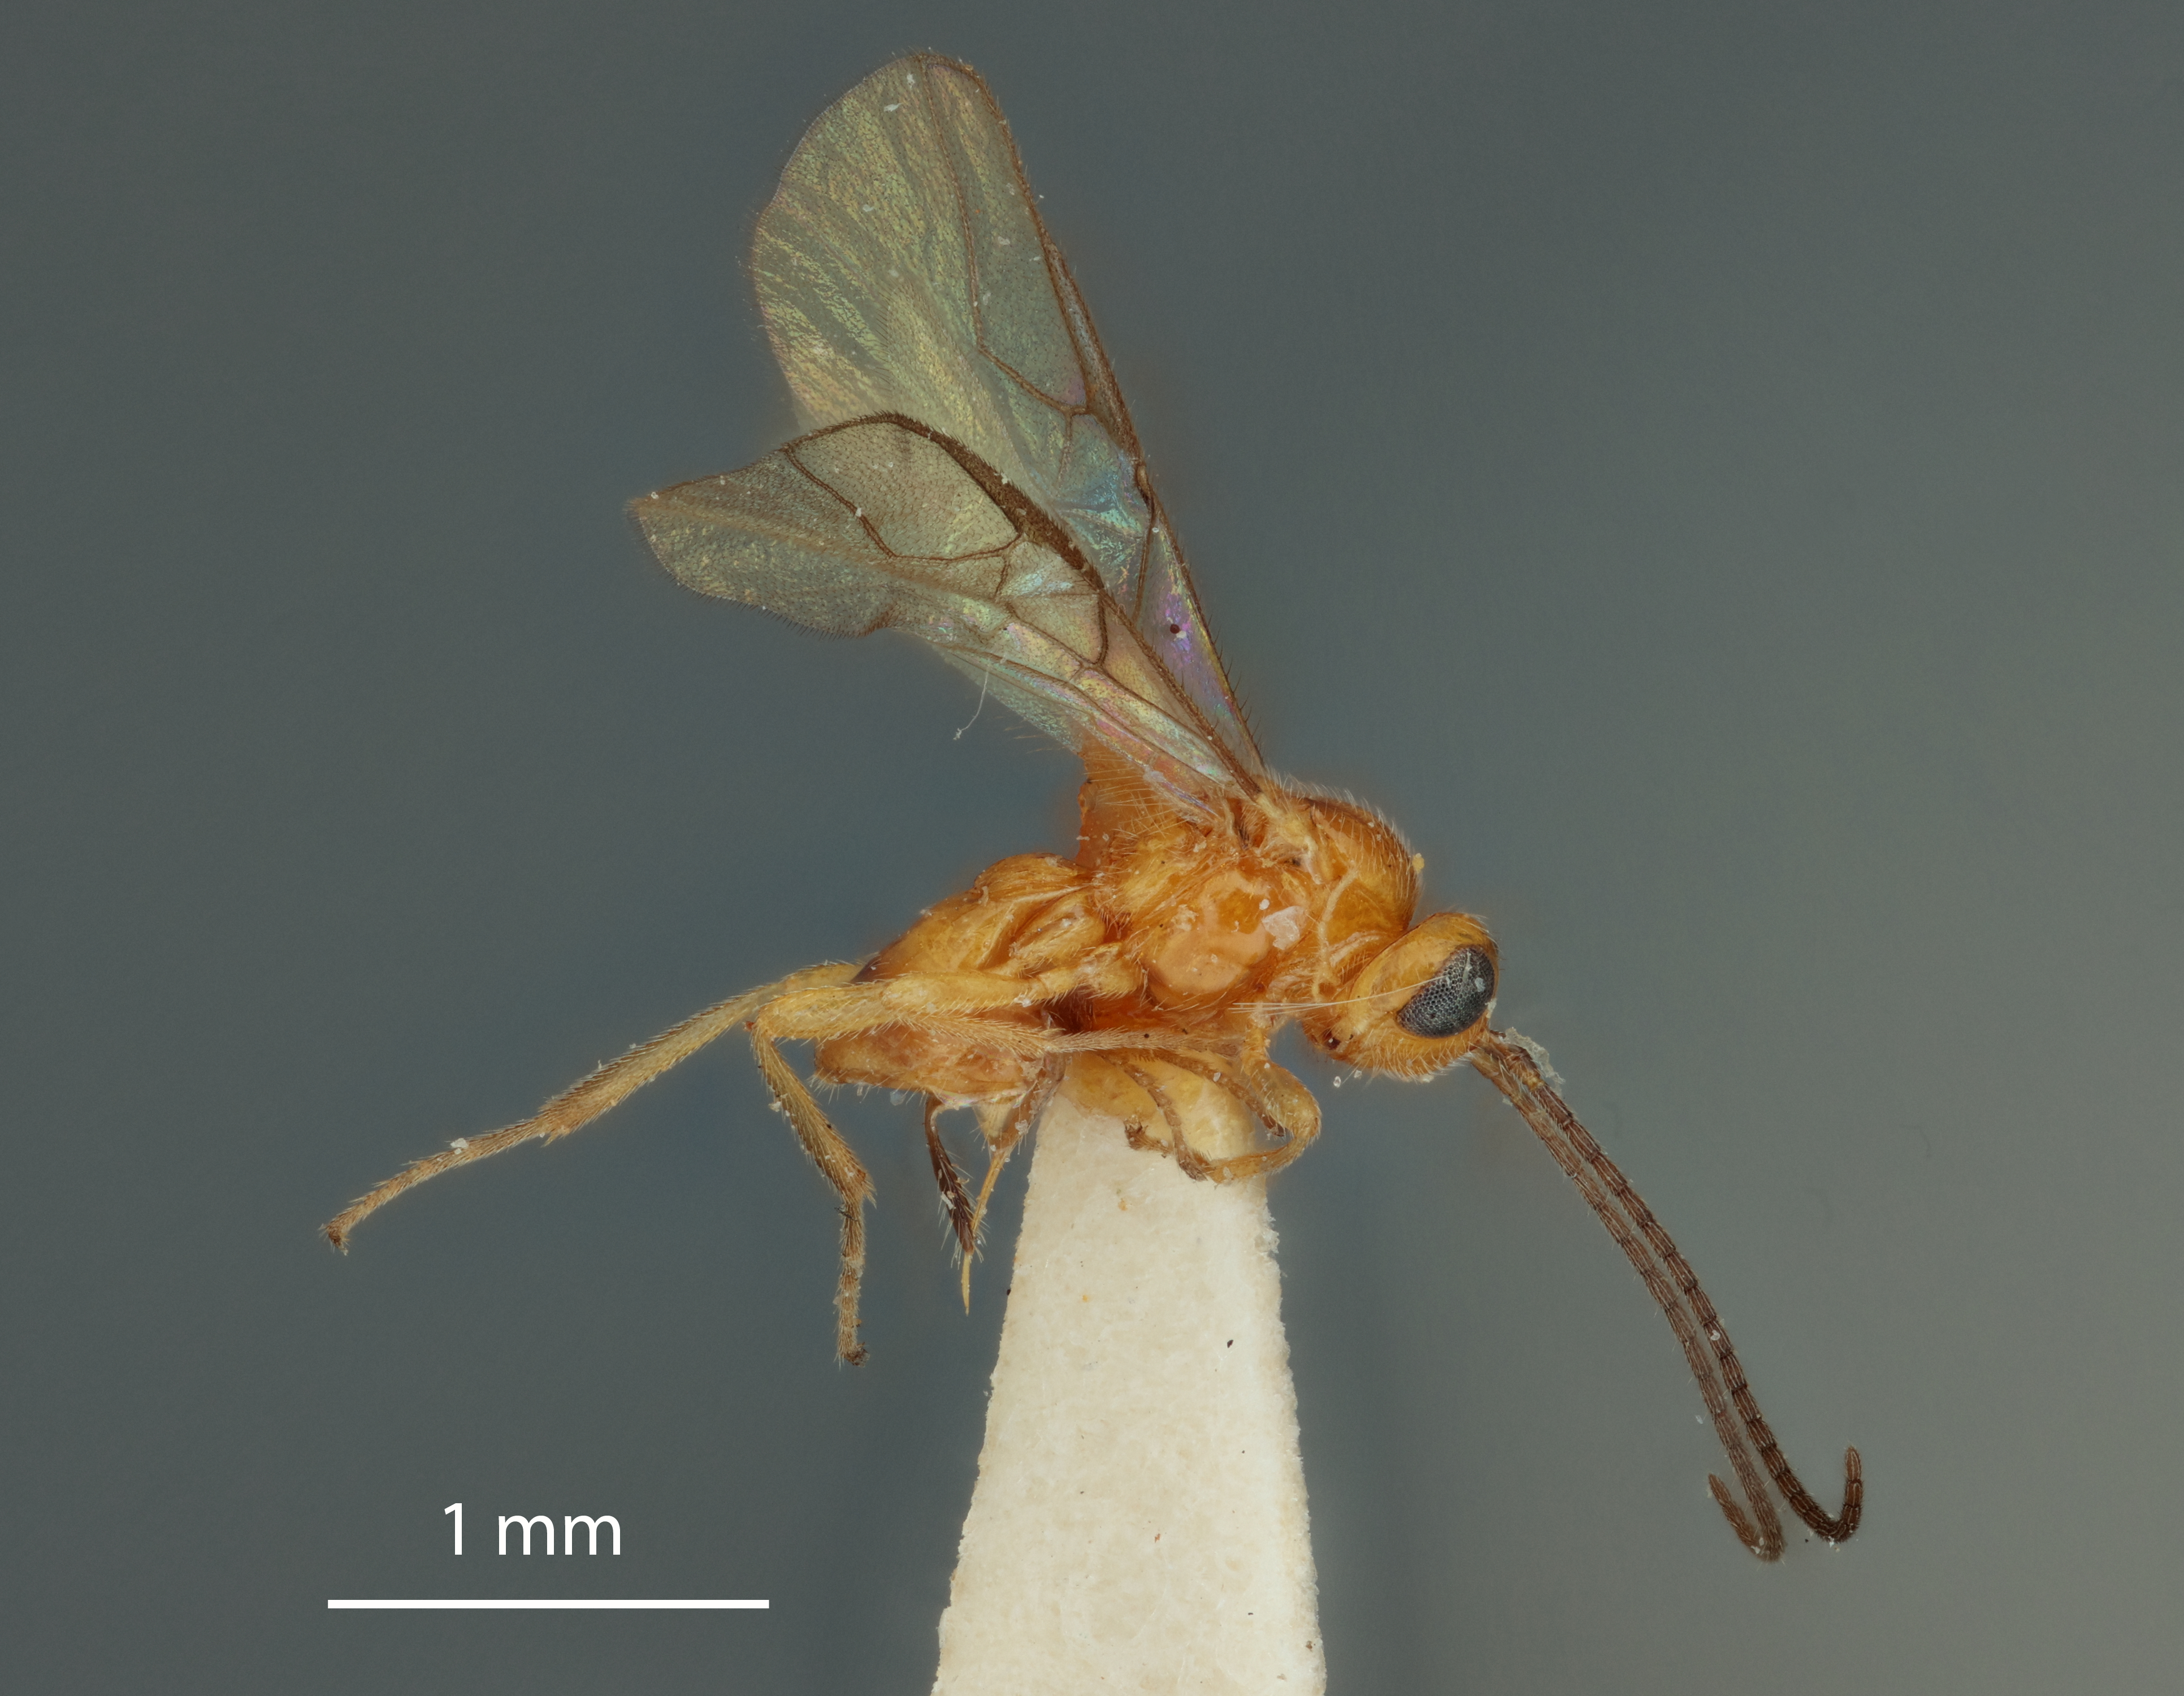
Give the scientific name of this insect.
Opius montevidanus
